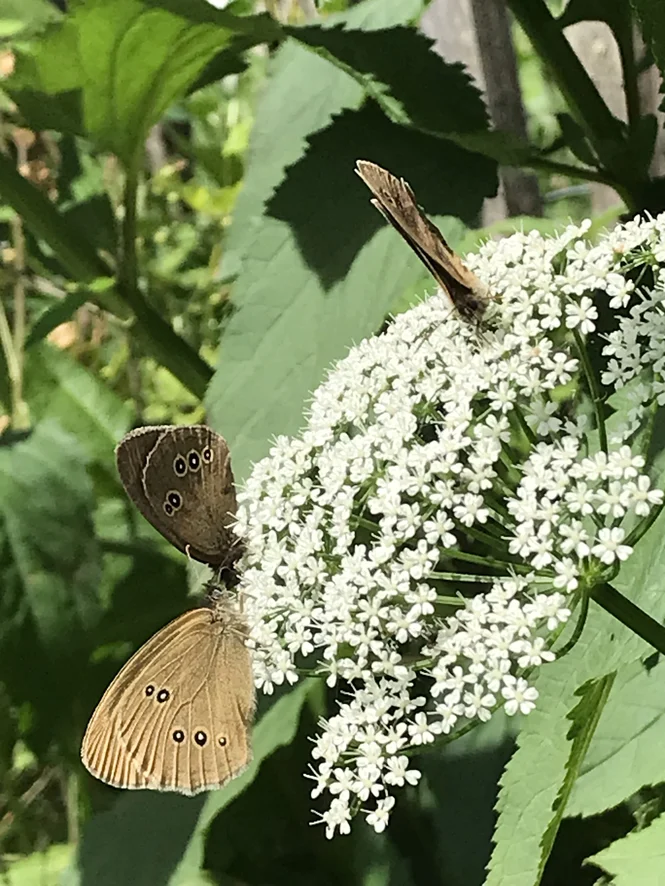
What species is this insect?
Aphantopus hyperantus
